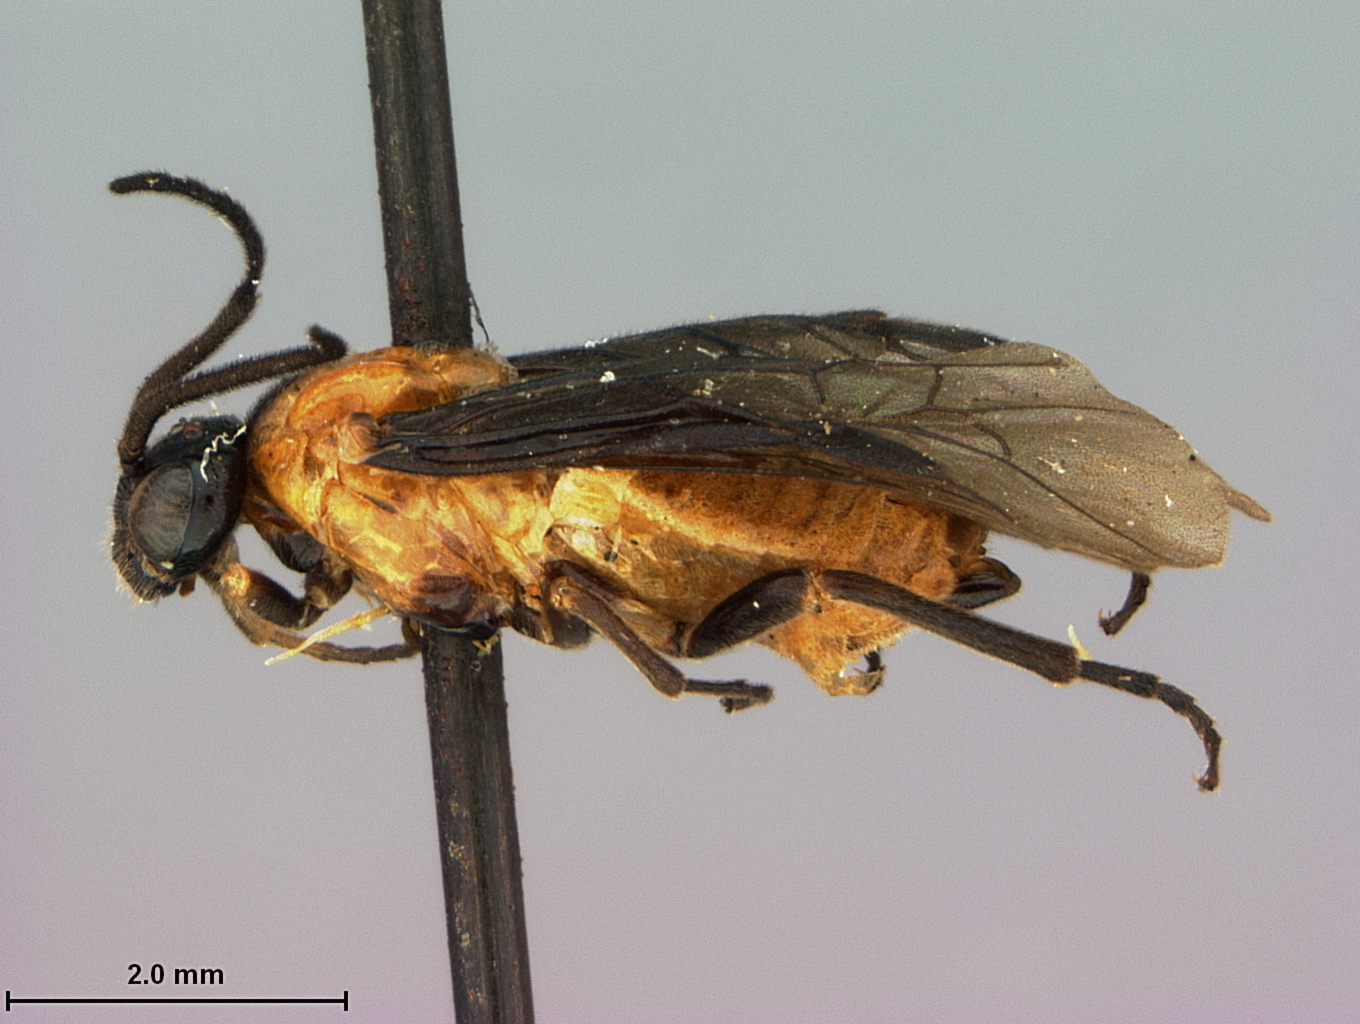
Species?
Sphacophilus holmus
